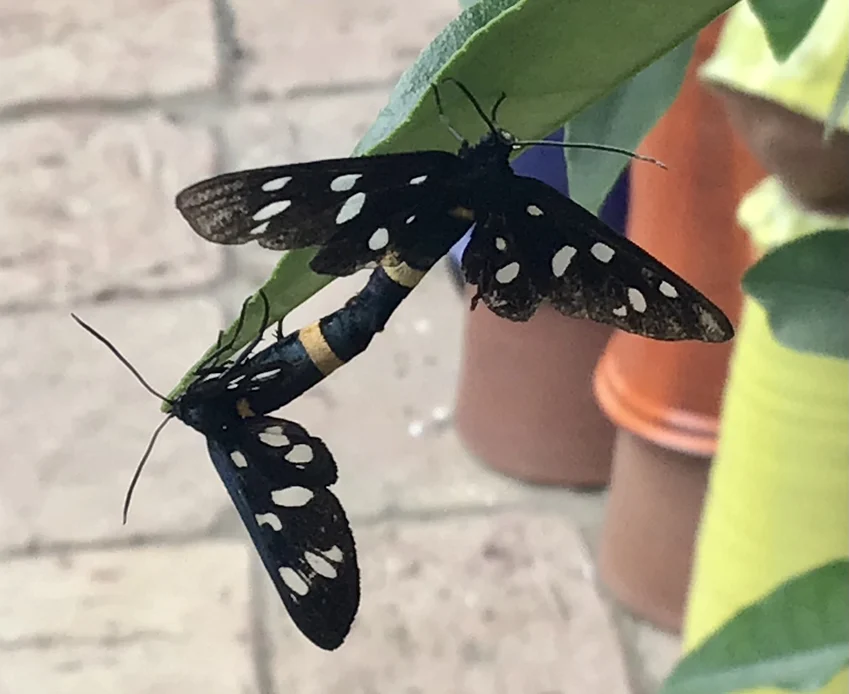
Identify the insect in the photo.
Amata phegea
